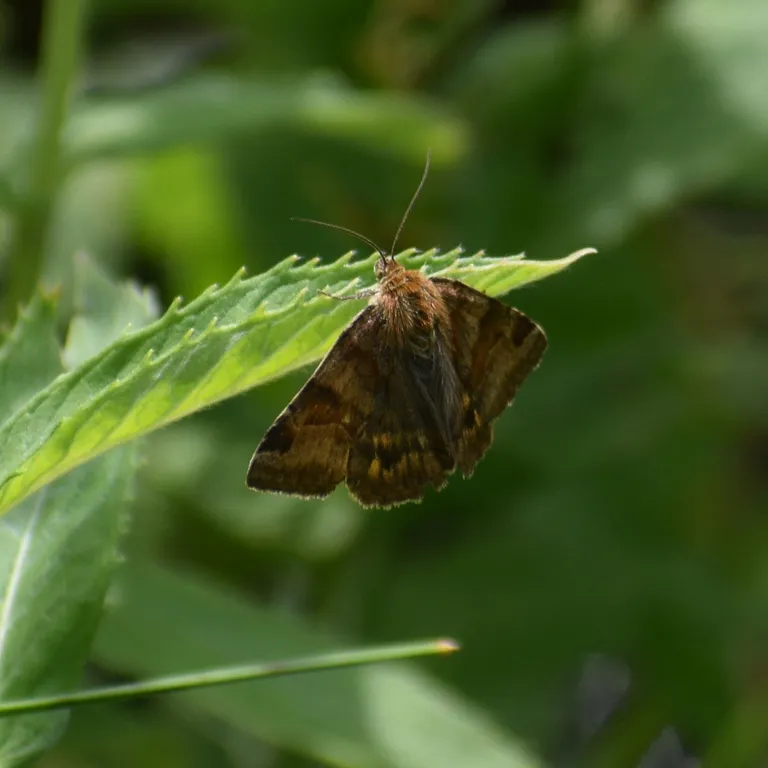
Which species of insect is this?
Euclidia glyphica
